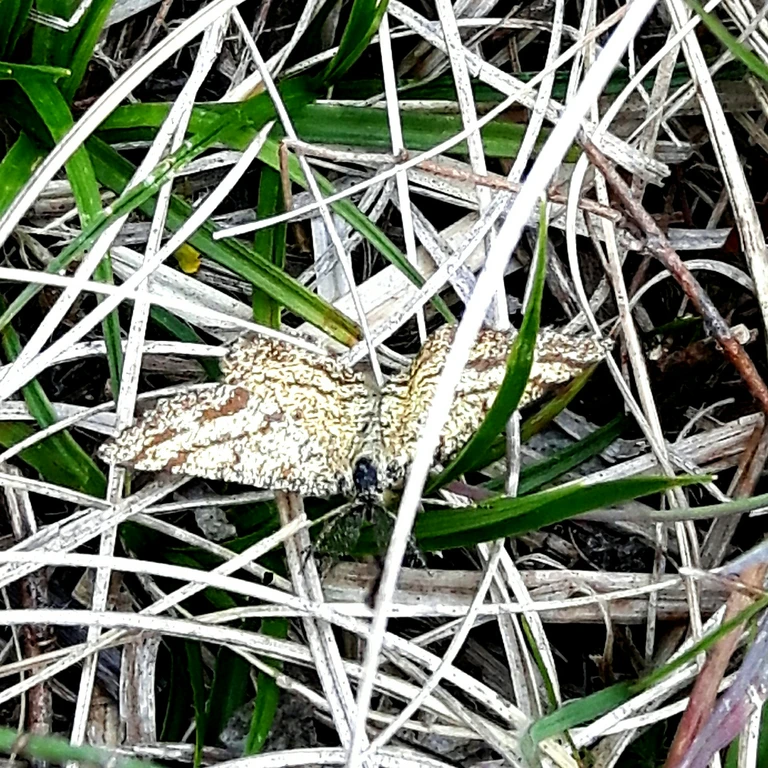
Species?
Ematurga atomaria
